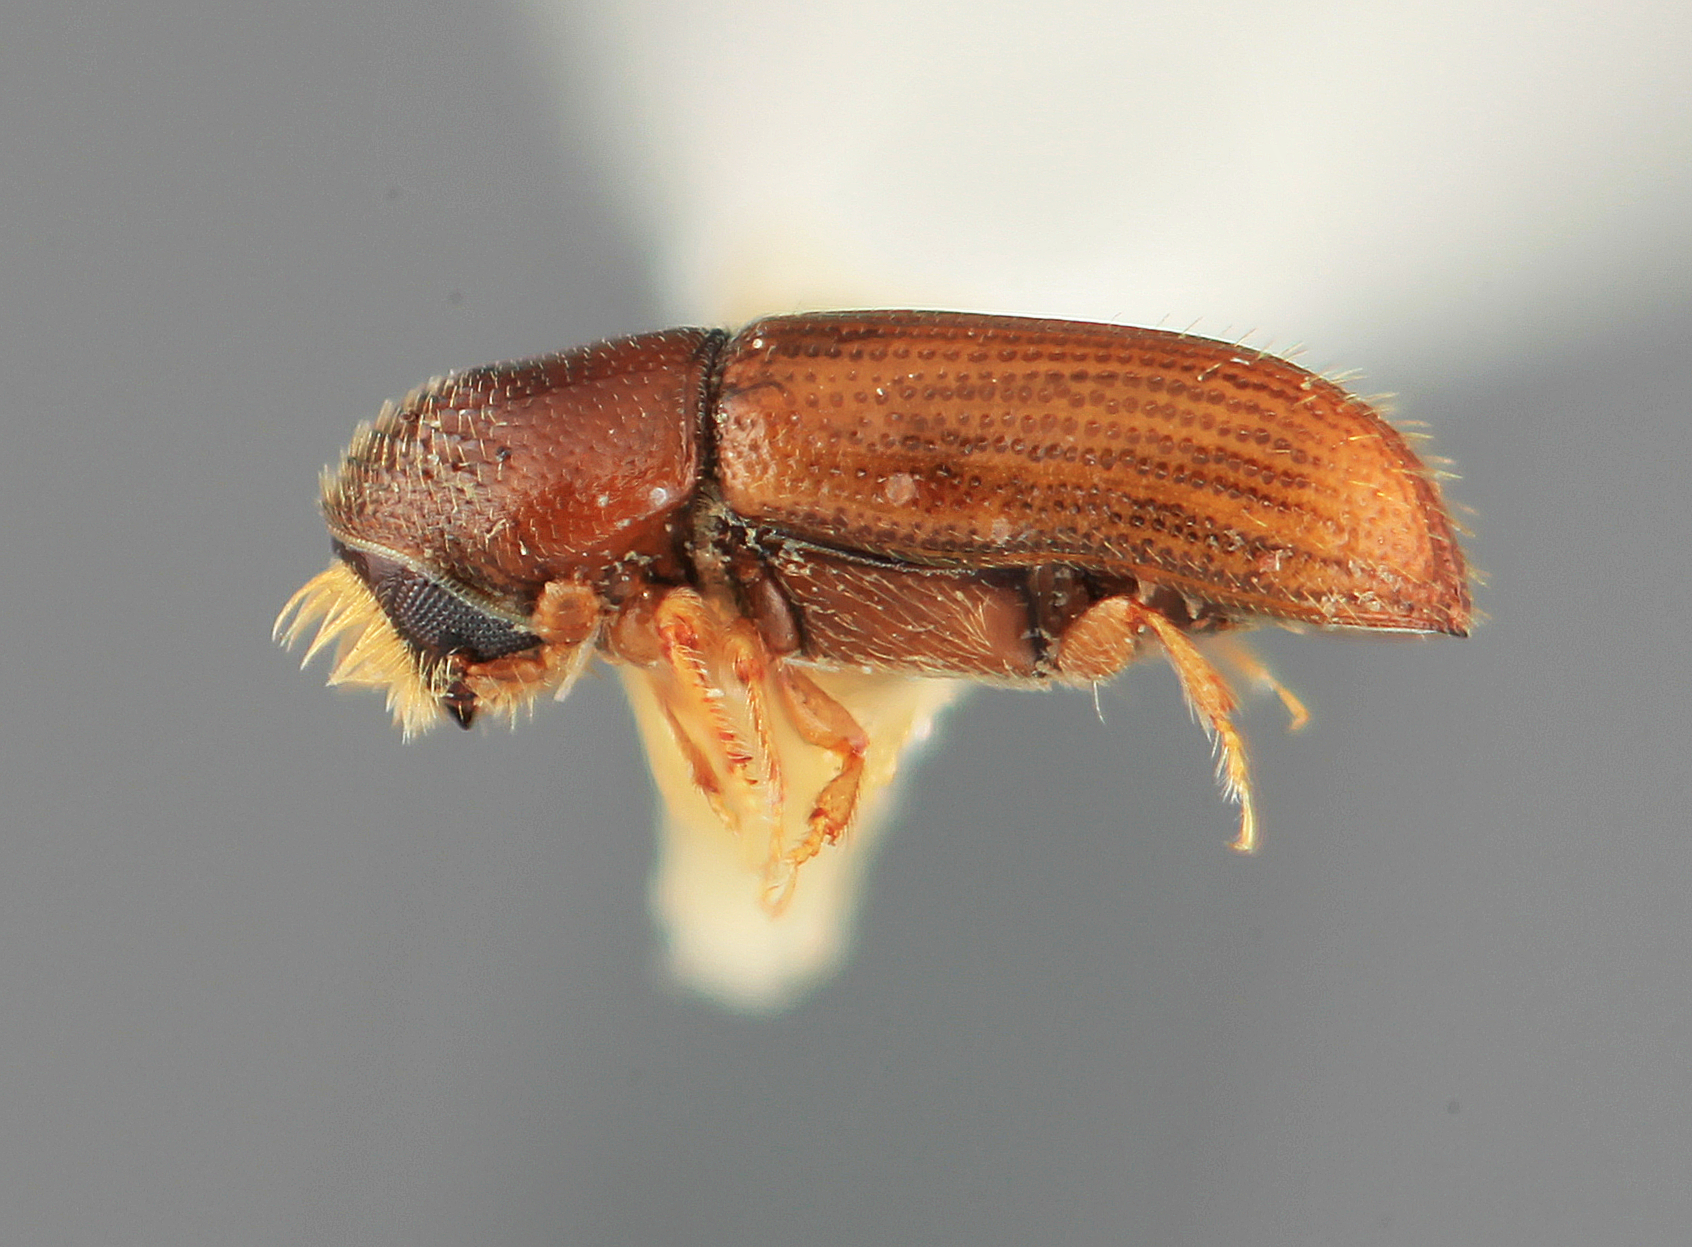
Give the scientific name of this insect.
Pityophthorus sobrinus
